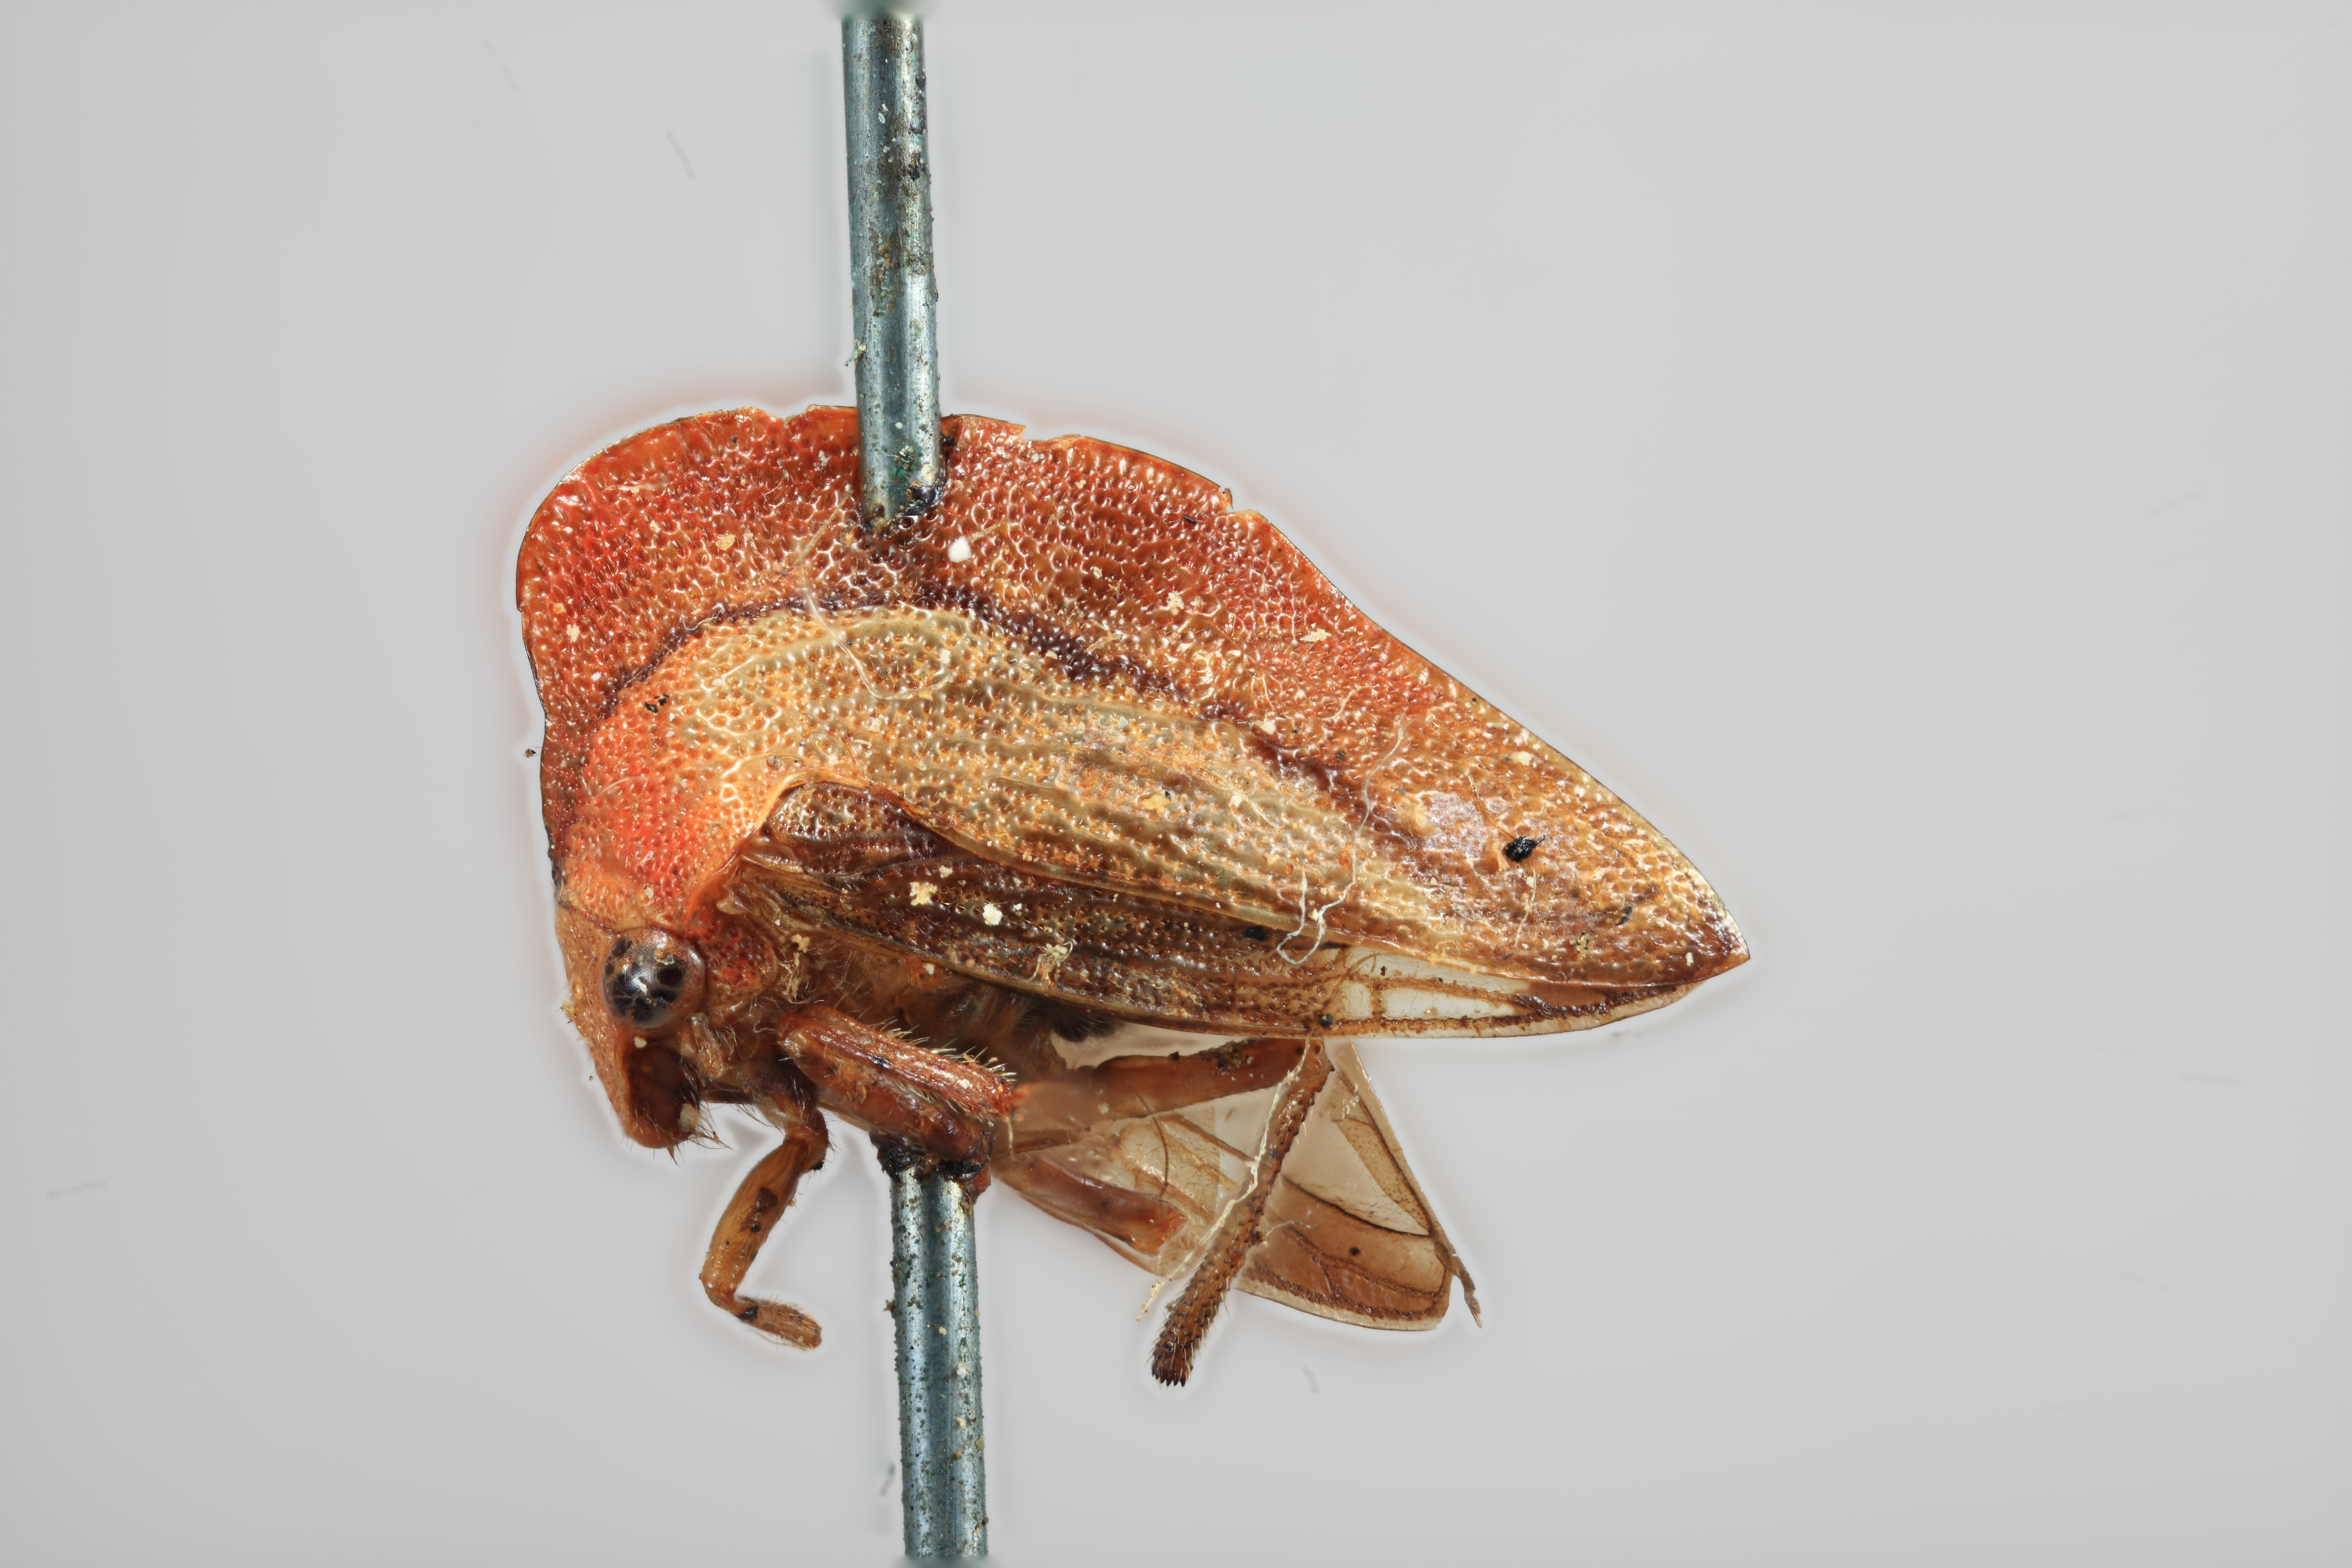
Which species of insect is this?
Membracidoidea rubridorsa
